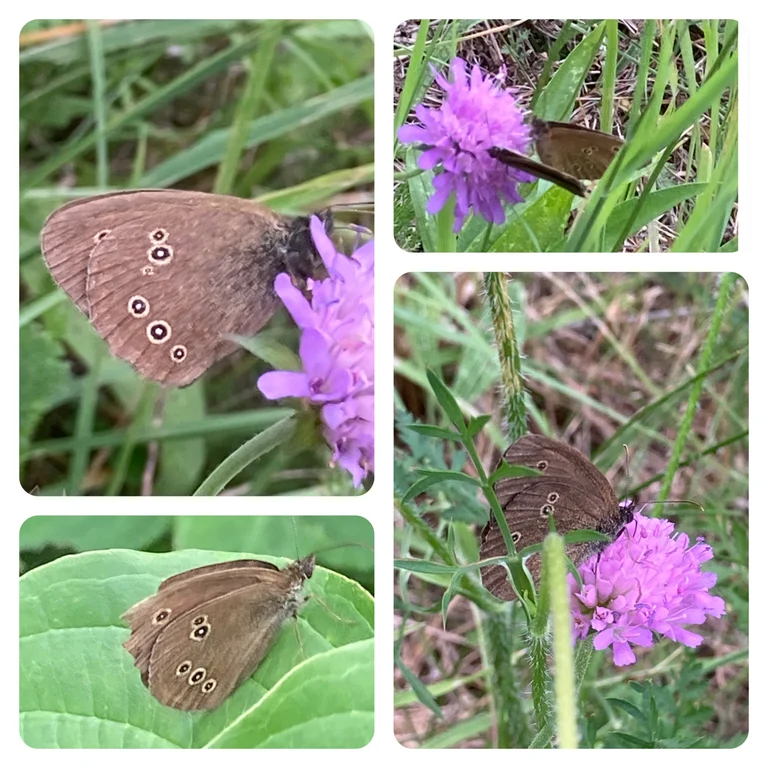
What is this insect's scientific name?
Aphantopus hyperantus
